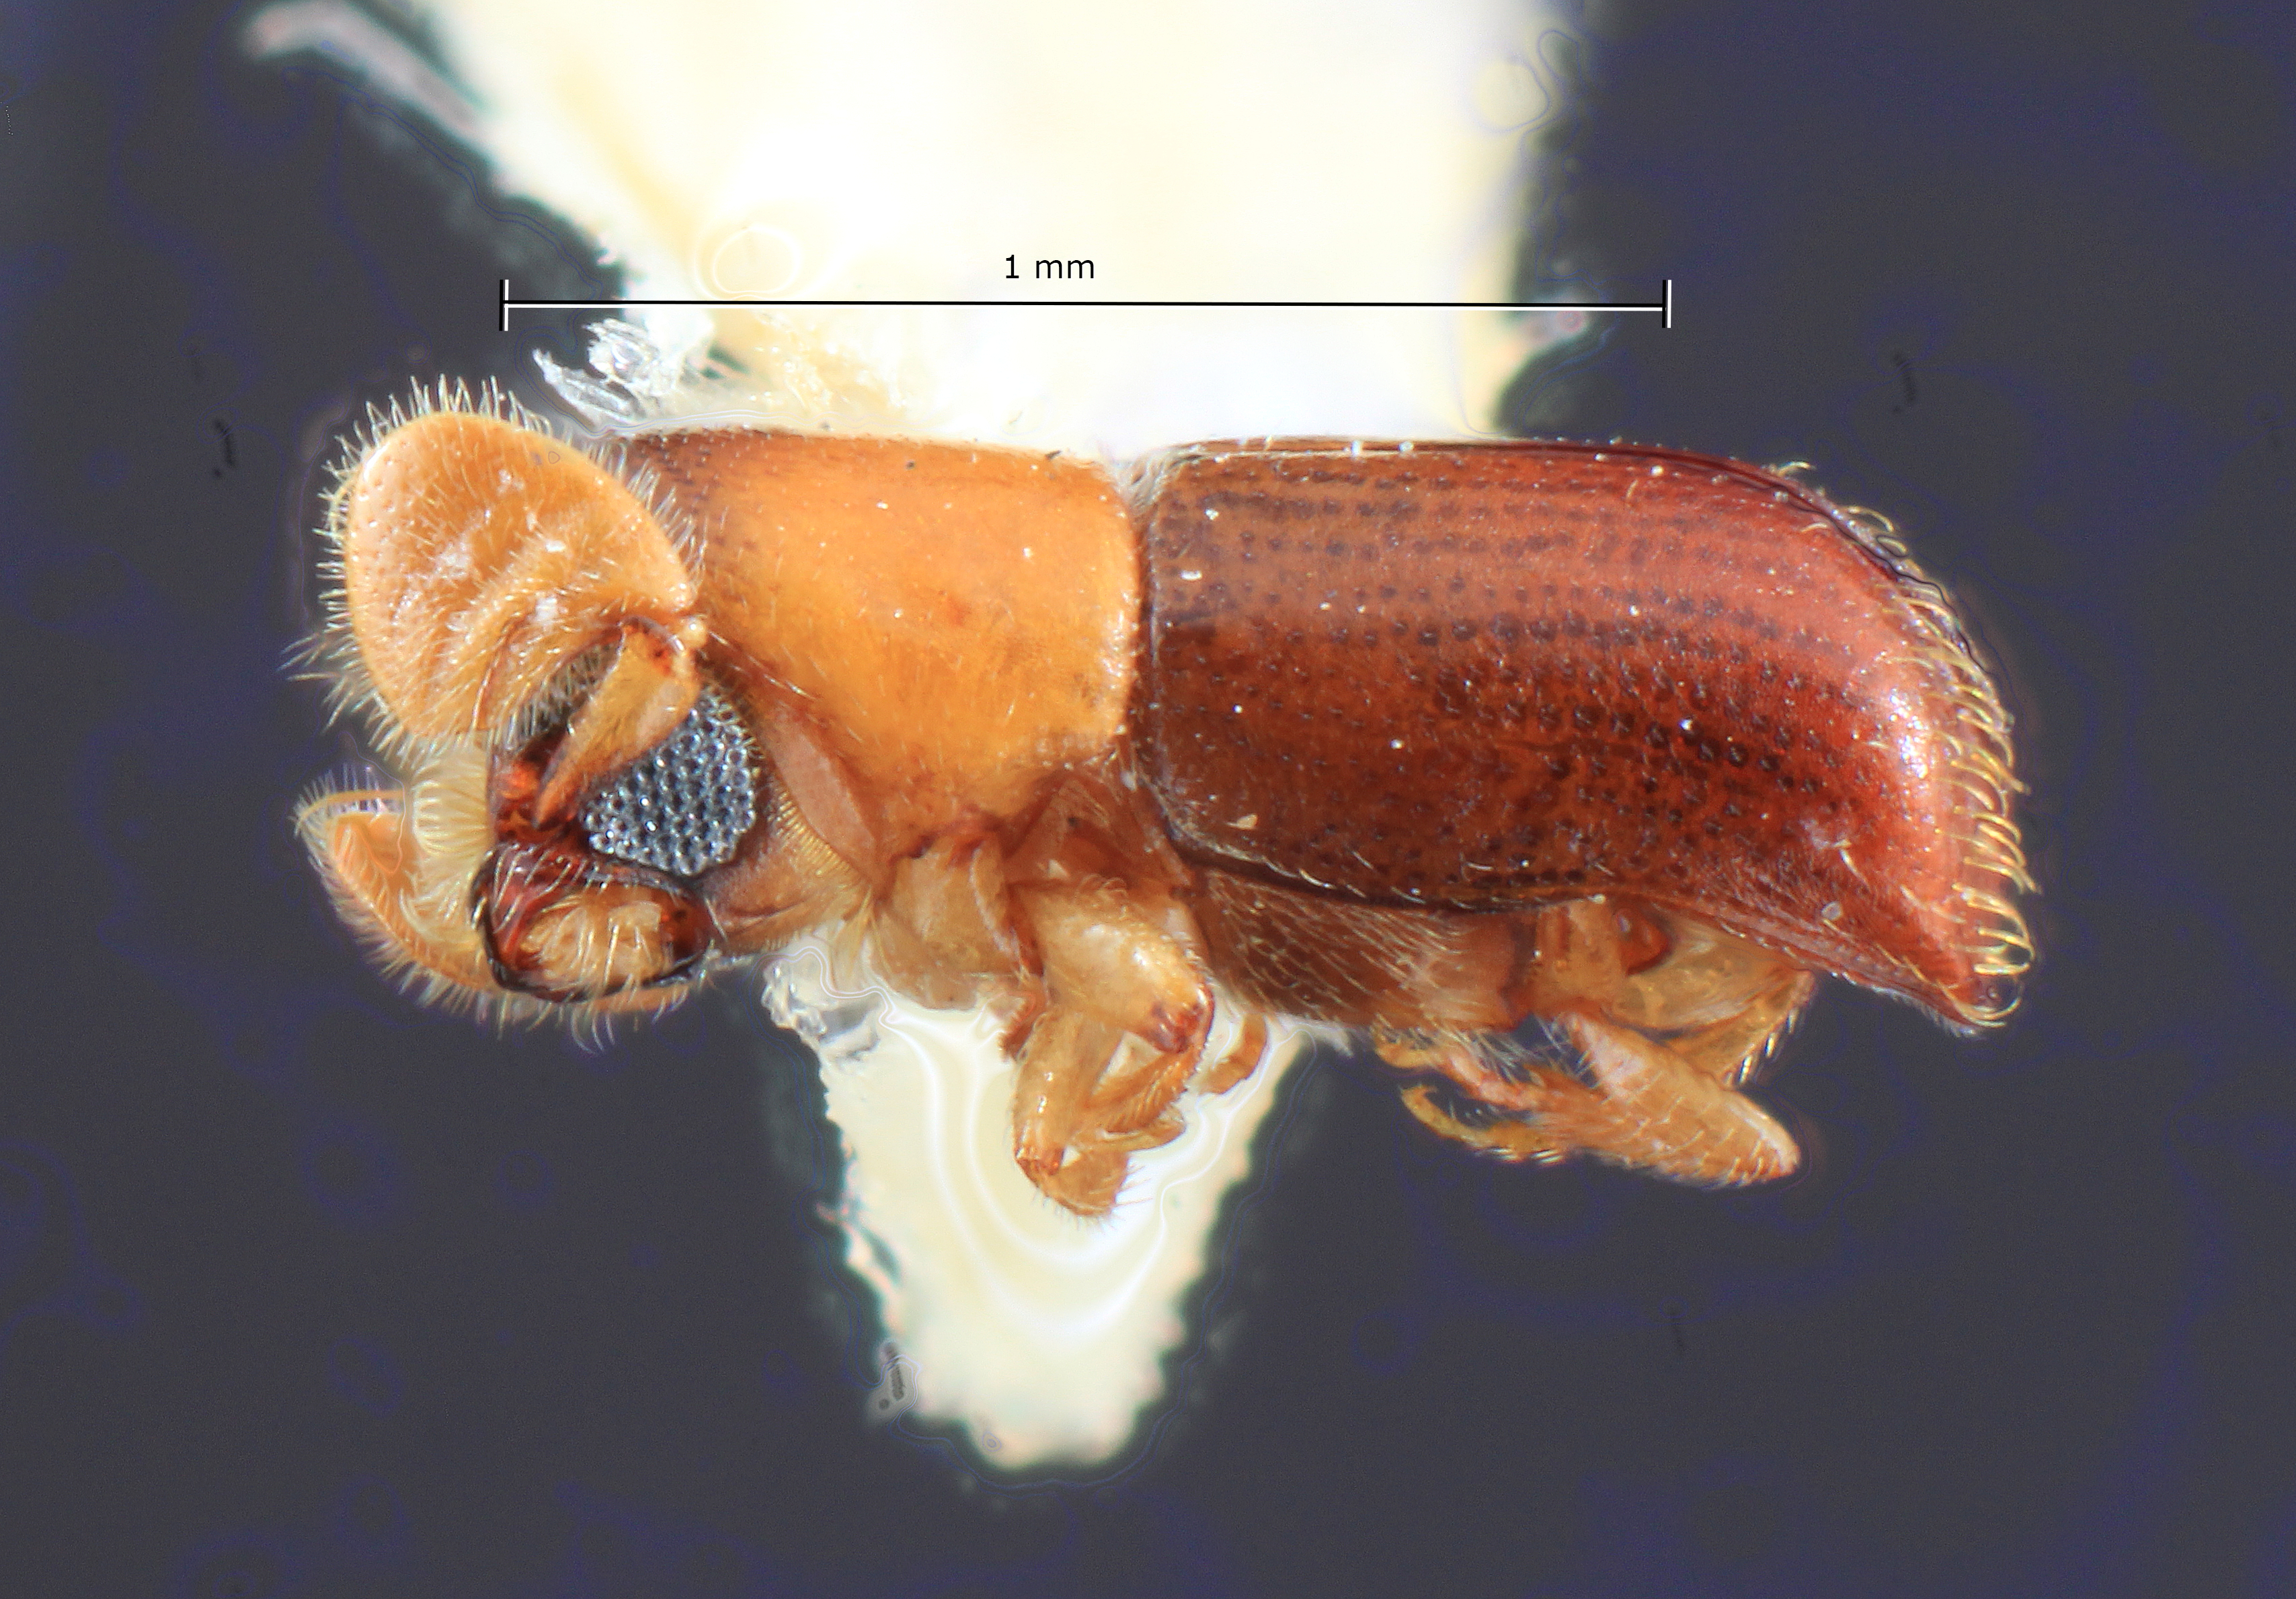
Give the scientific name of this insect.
Corthylus suturifer
